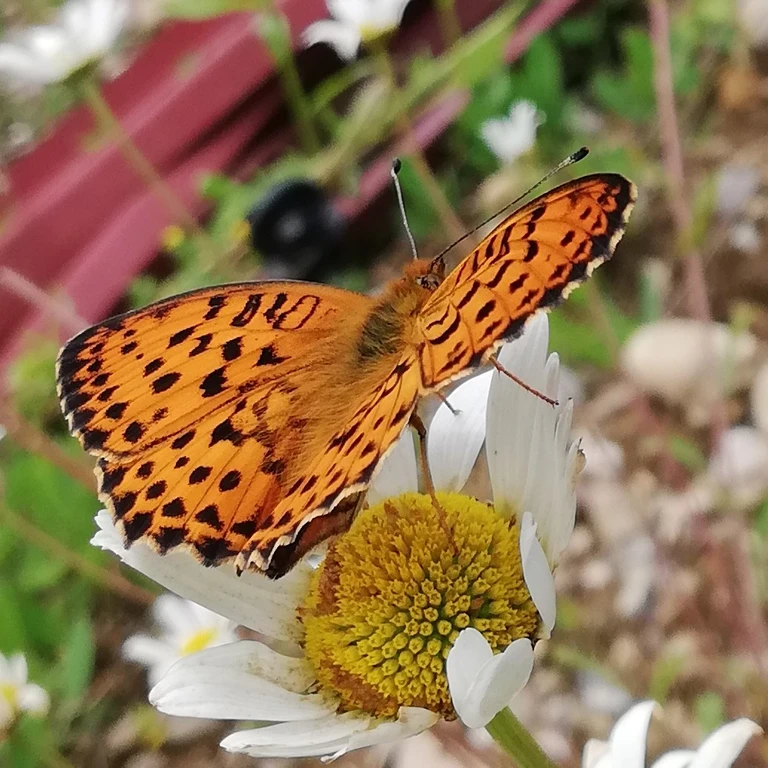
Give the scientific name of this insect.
Brenthis daphne
